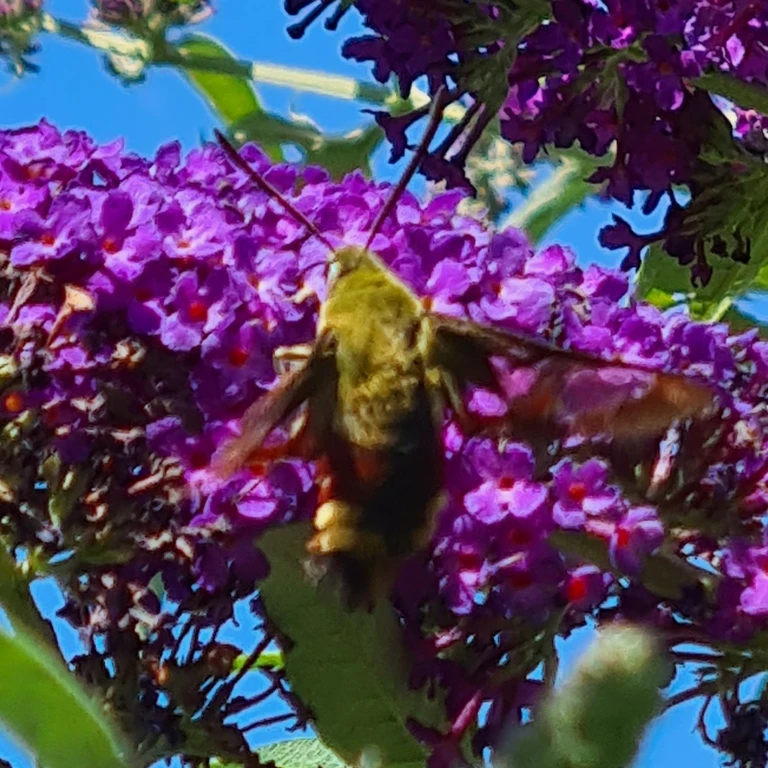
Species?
Hemaris fuciformis
